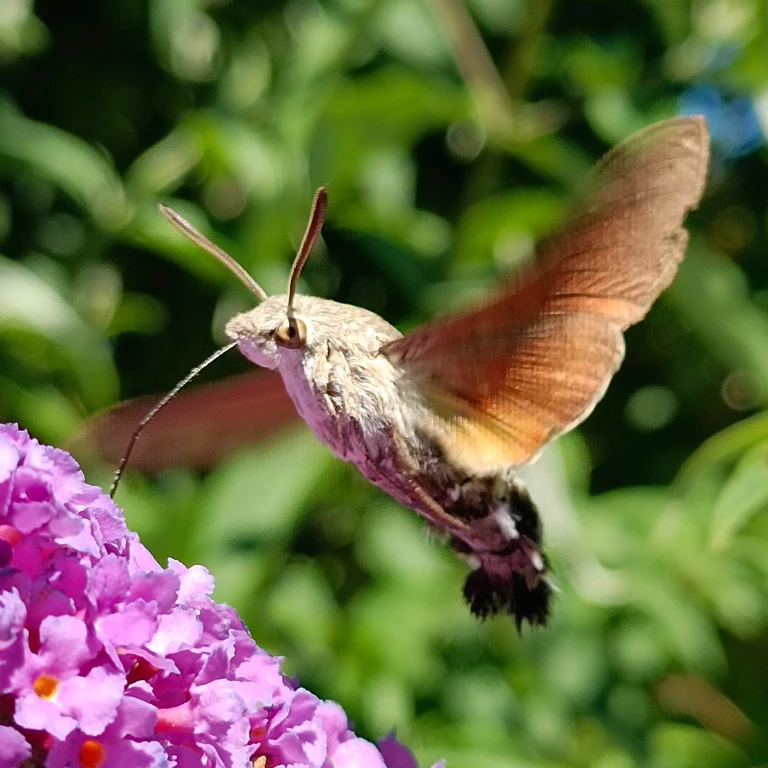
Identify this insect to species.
Macroglossum stellatarum
